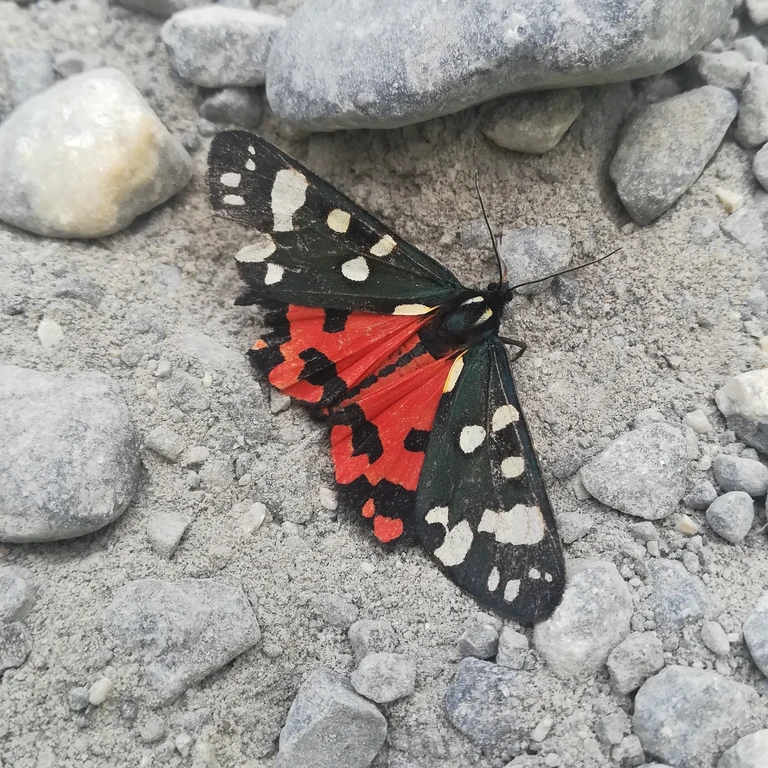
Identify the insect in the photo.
Callimorpha dominula
